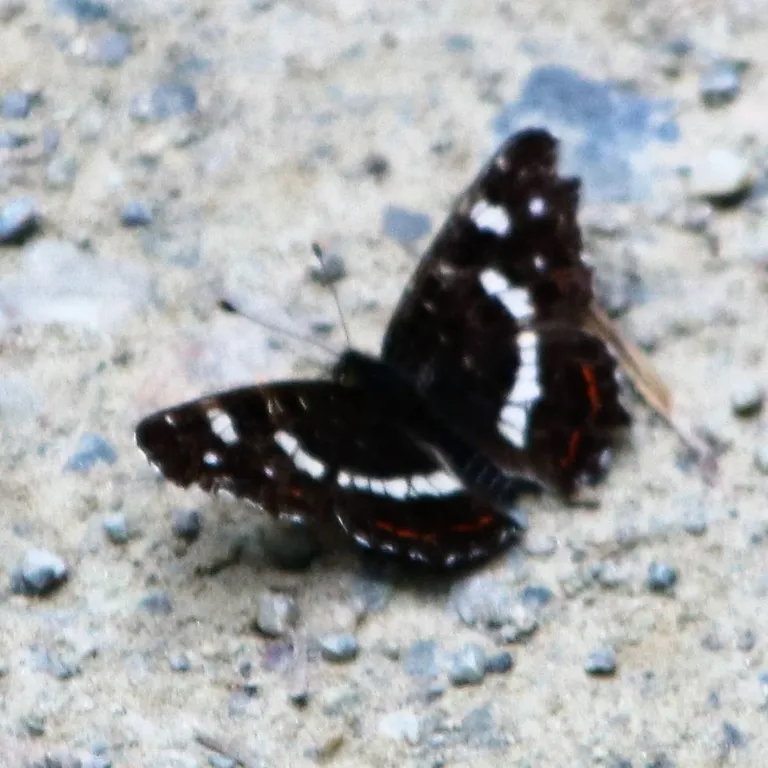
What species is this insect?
Araschnia levana
